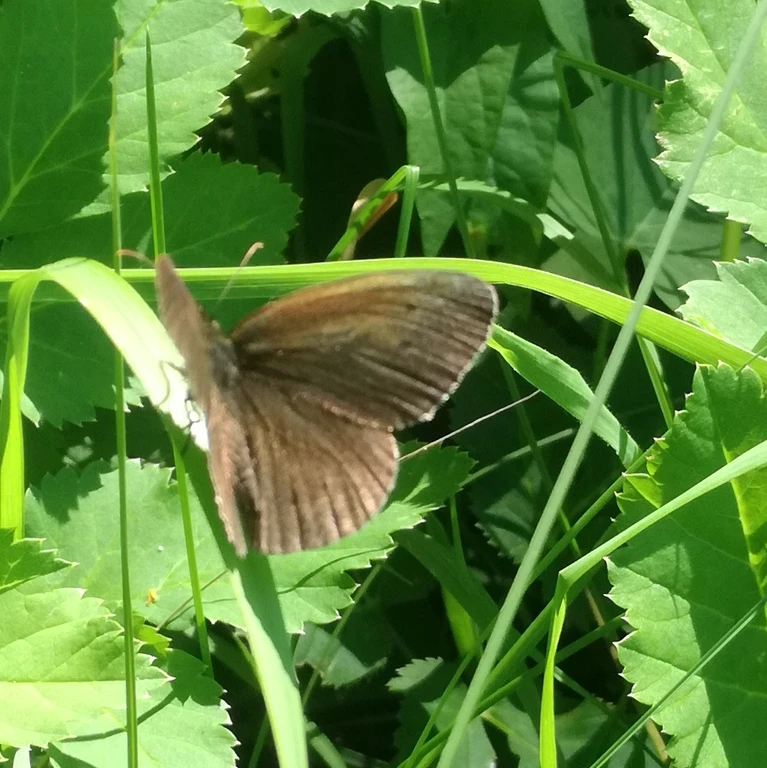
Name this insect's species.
Aphantopus hyperantus
